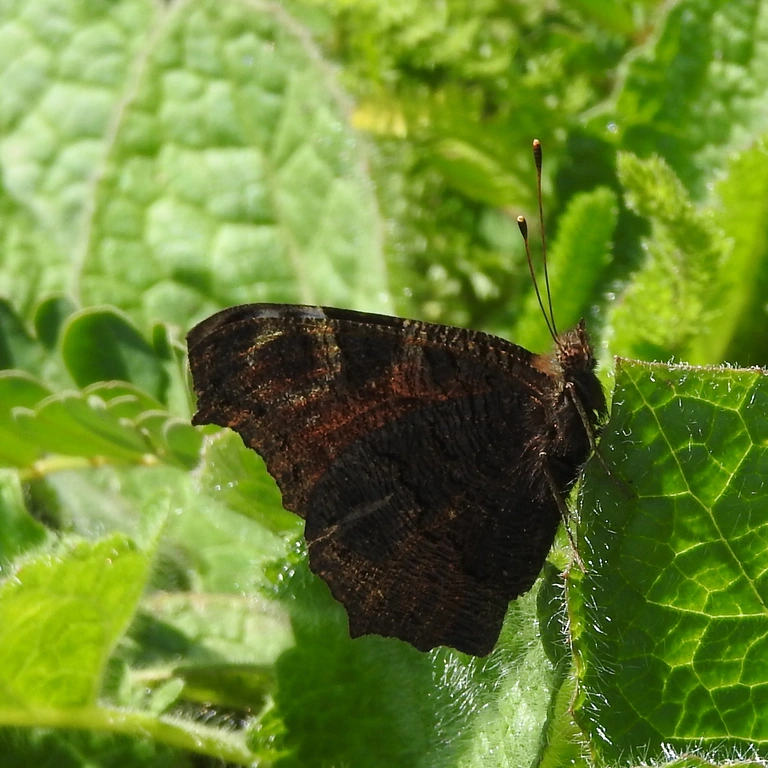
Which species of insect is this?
Aglais io
